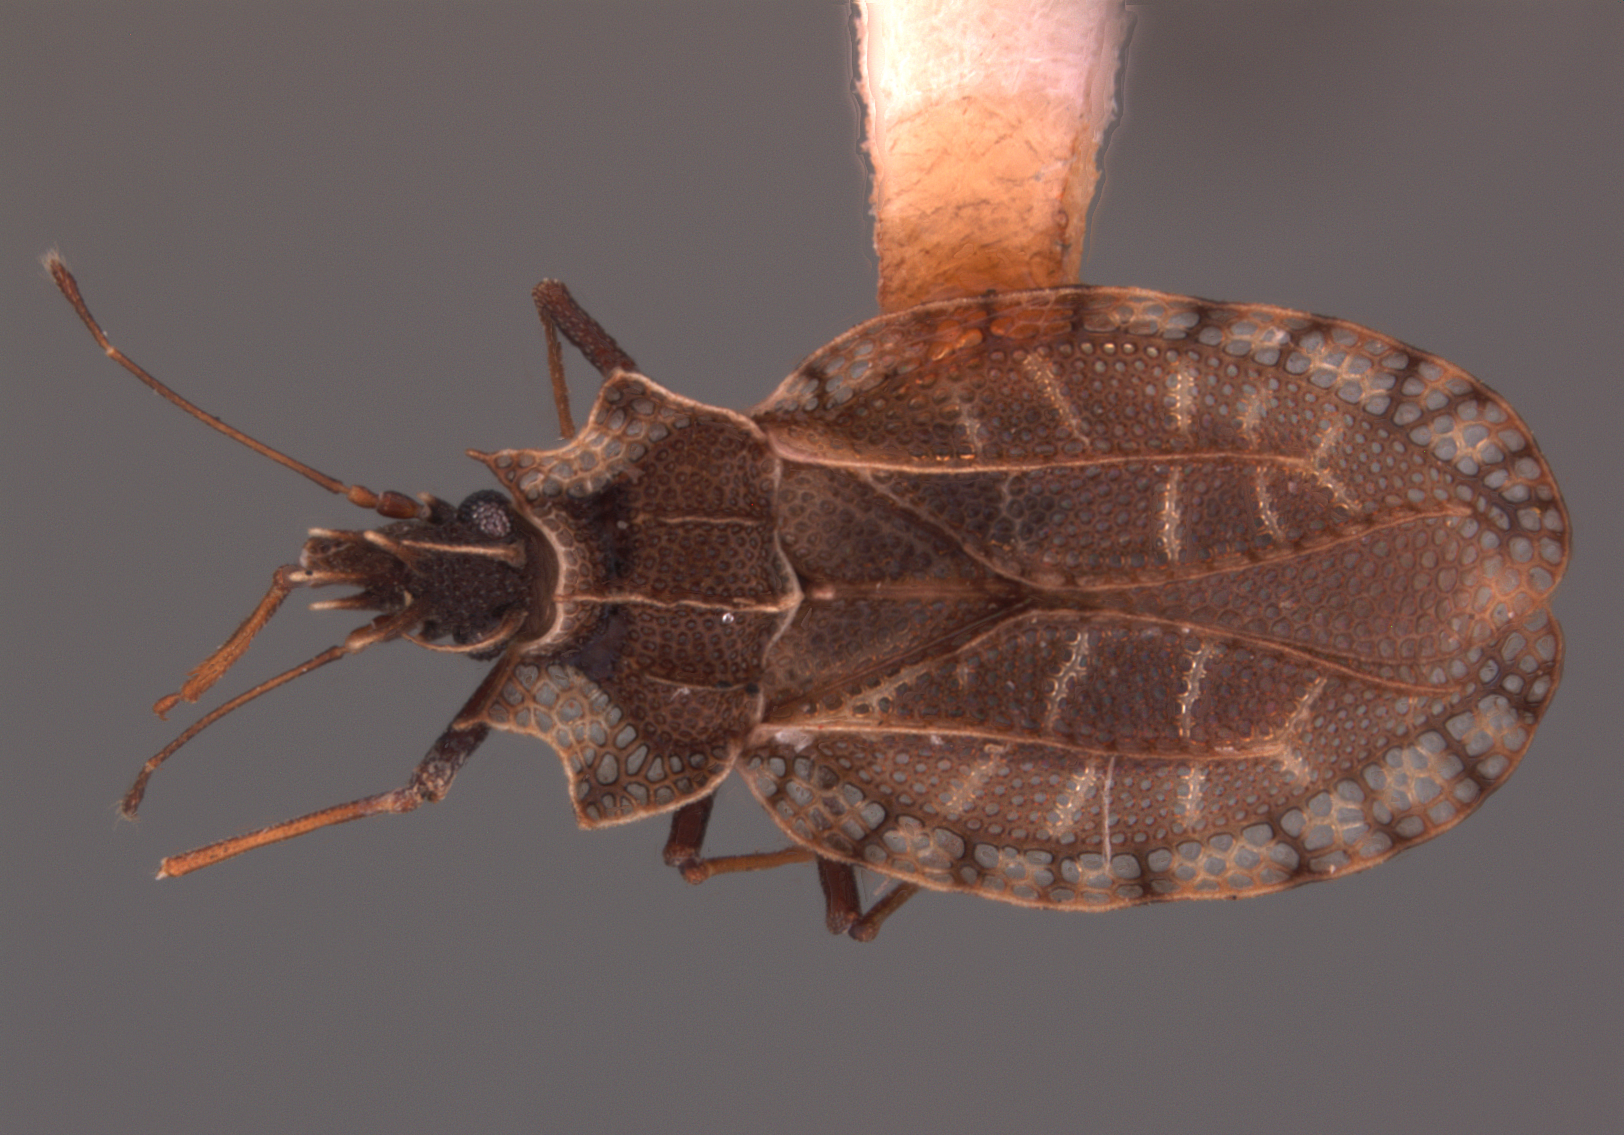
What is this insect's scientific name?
Phatnoma barberi
